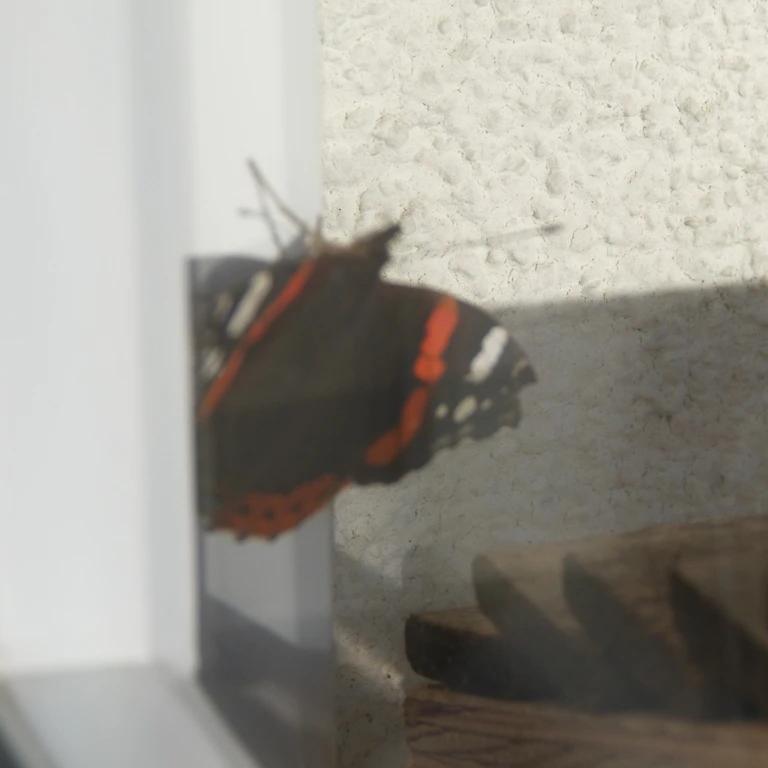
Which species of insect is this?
Vanessa atalanta
